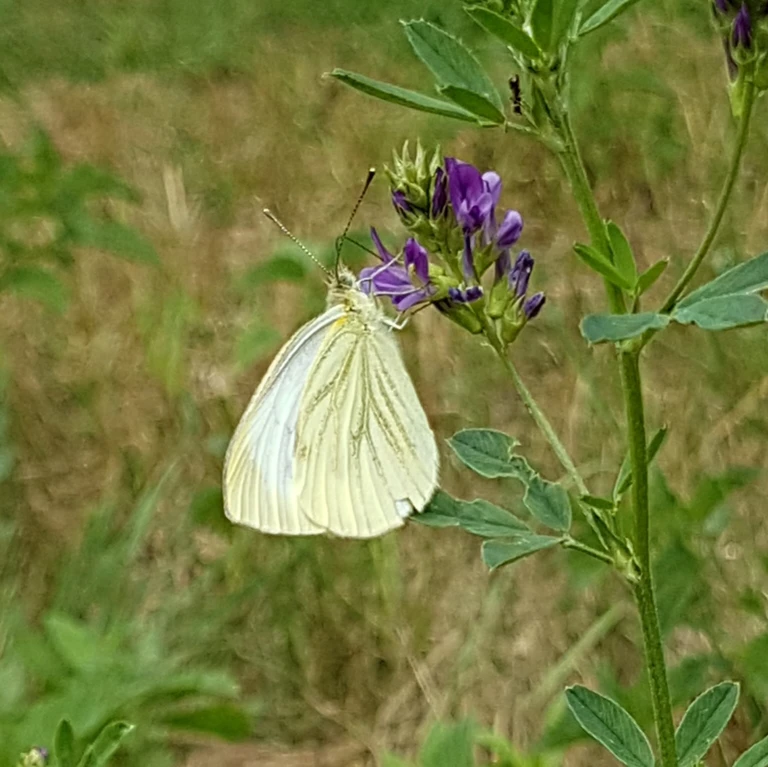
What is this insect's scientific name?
Pieris napi
